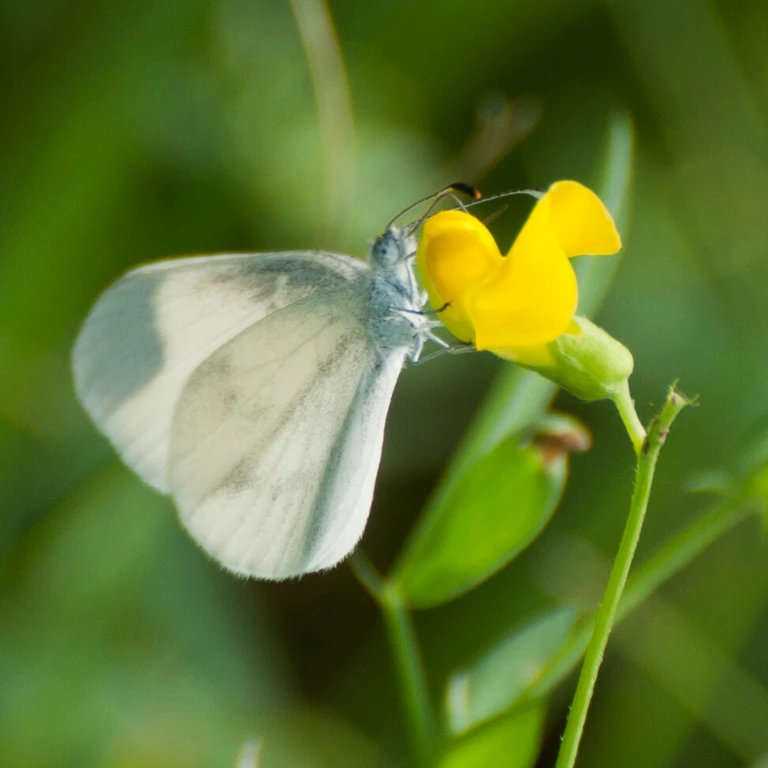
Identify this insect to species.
Leptidea sinapis/juvernica
